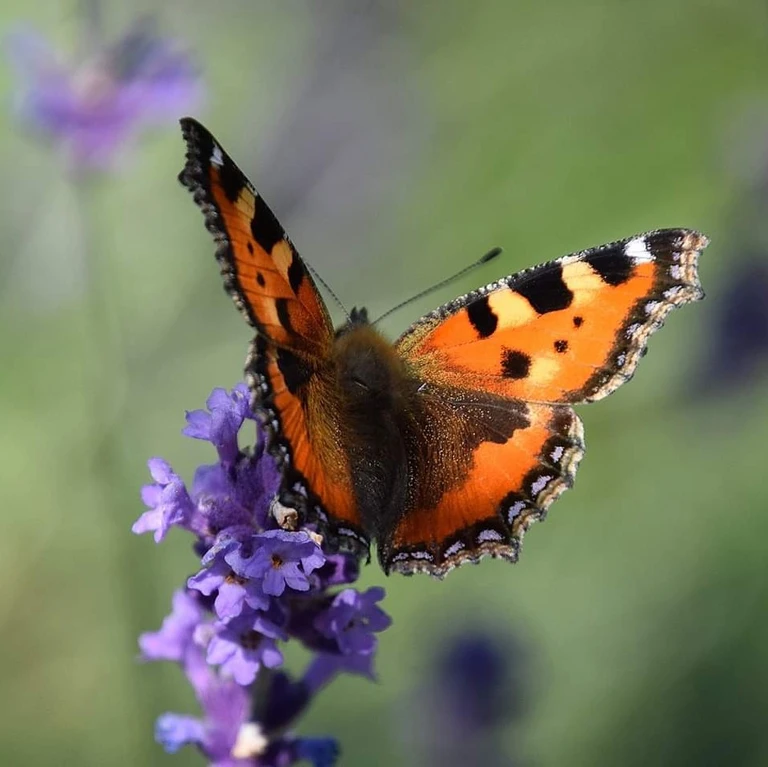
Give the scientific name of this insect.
Aglais urticae
